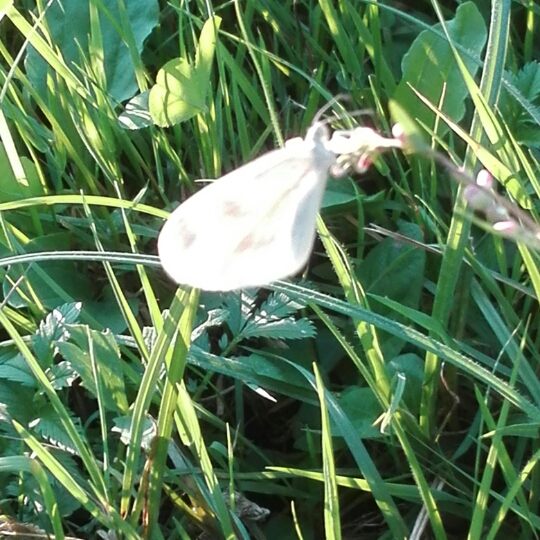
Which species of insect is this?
Leptidea sinapis/juvernica
